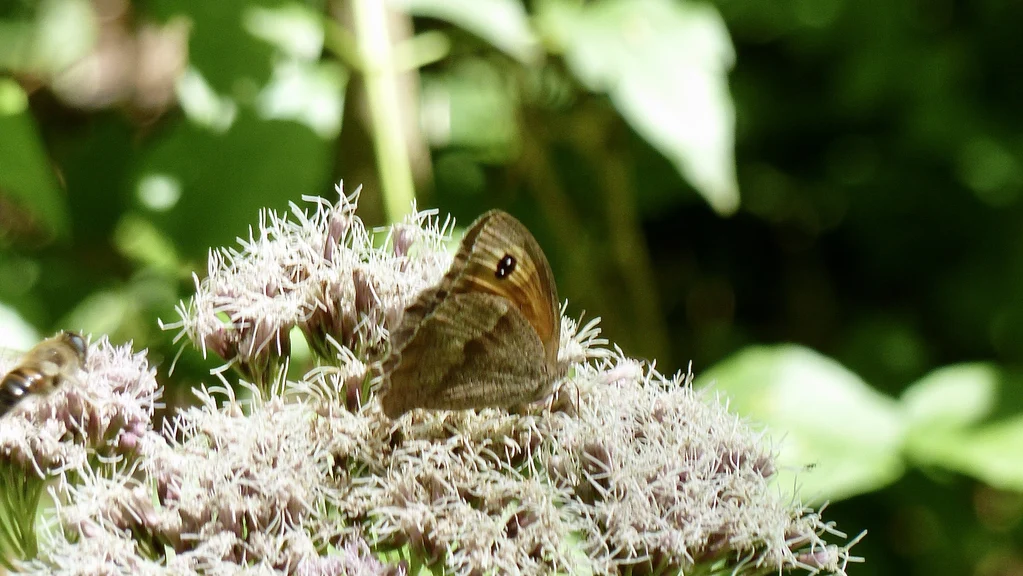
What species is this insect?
Maniola jurtina
